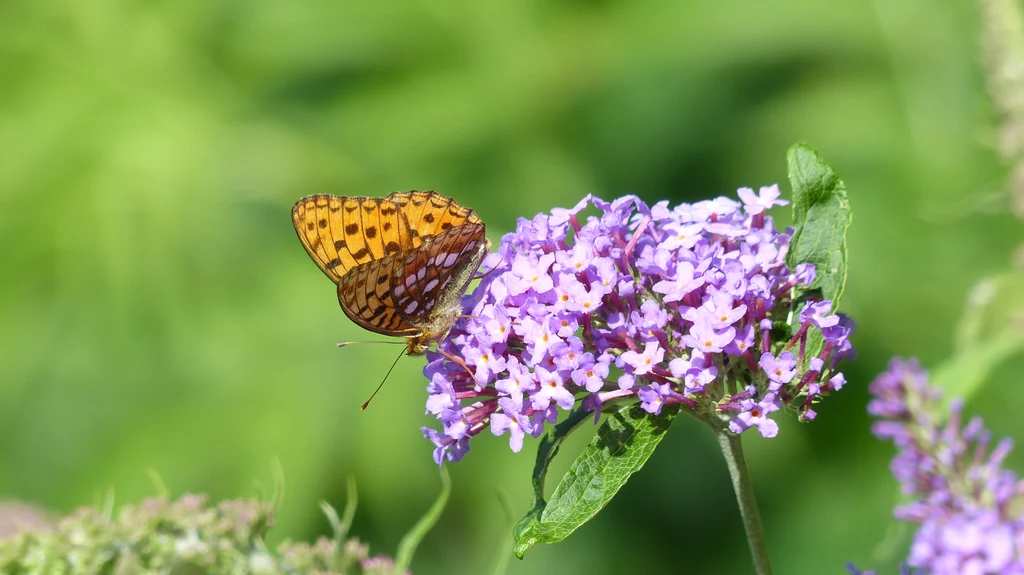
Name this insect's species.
Fabriciana adippe
